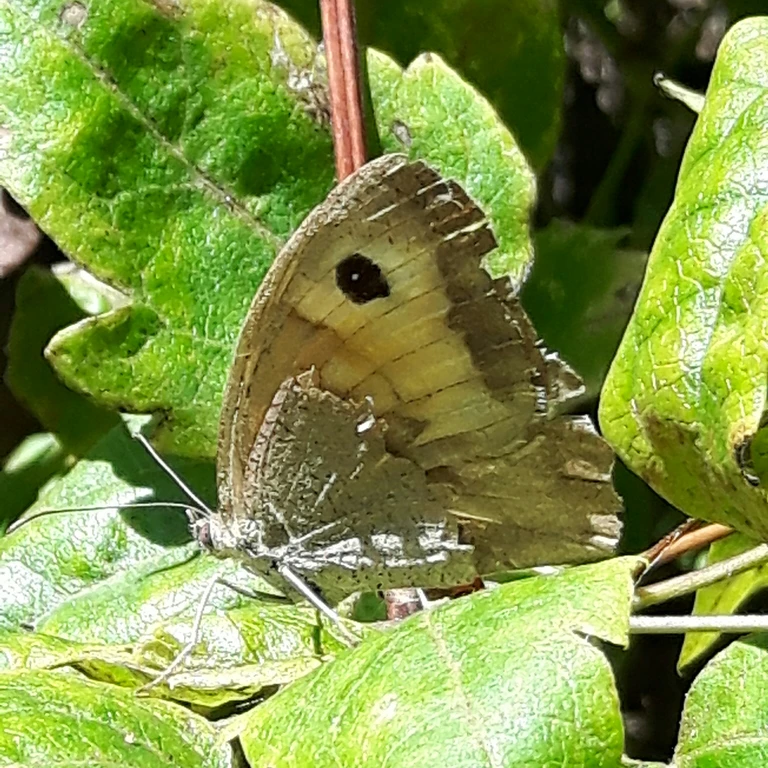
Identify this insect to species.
Maniola jurtina
